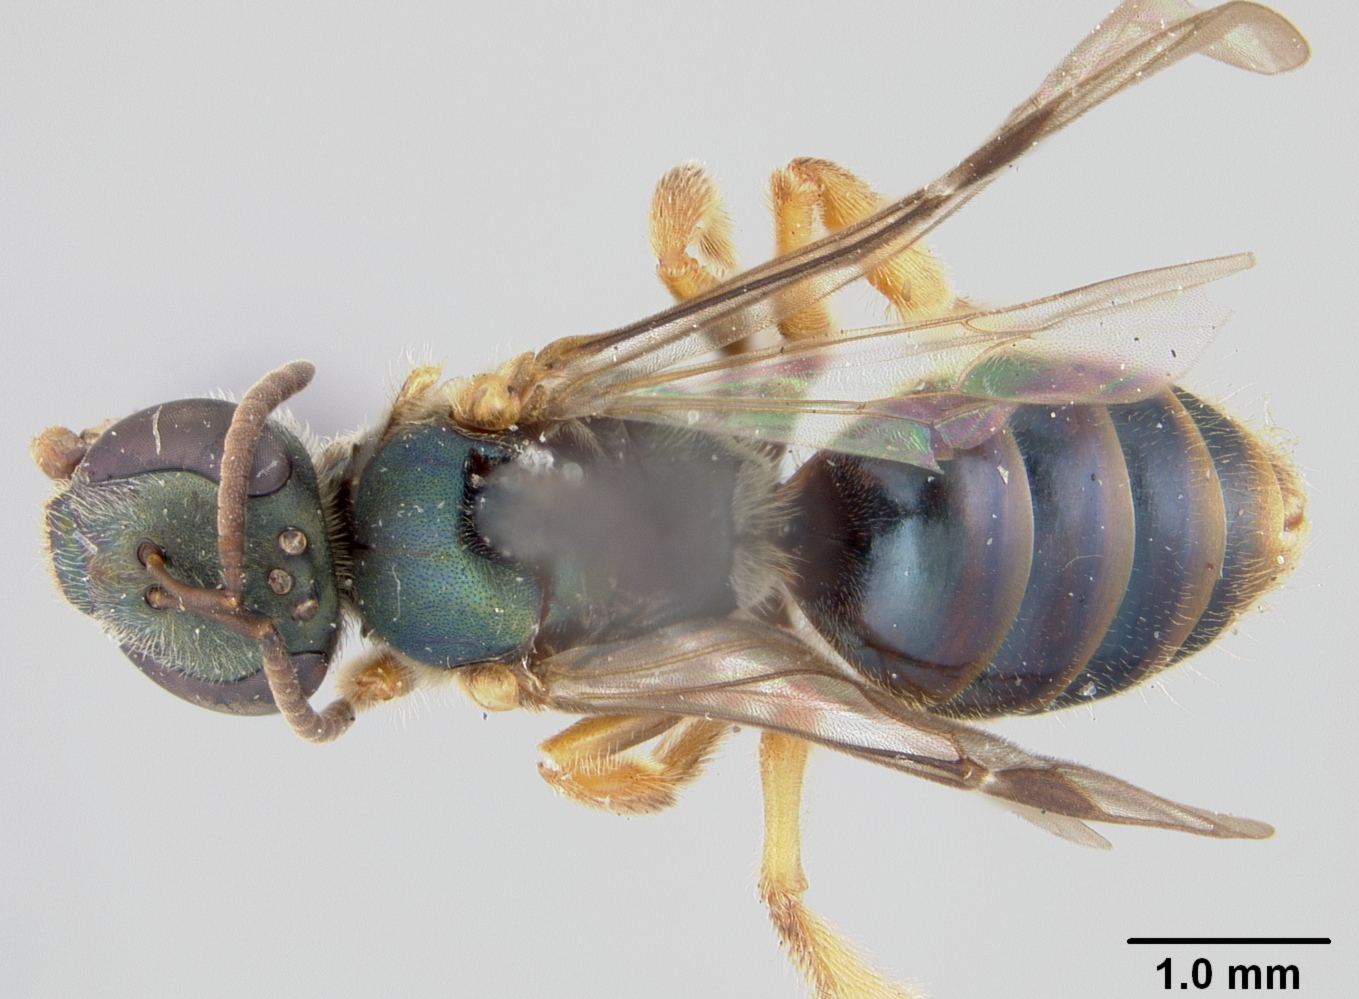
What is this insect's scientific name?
Halictus vexator
